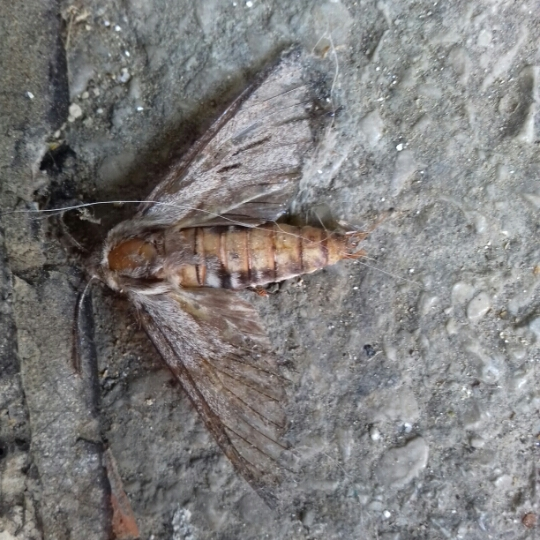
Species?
Sphinx pinastri
